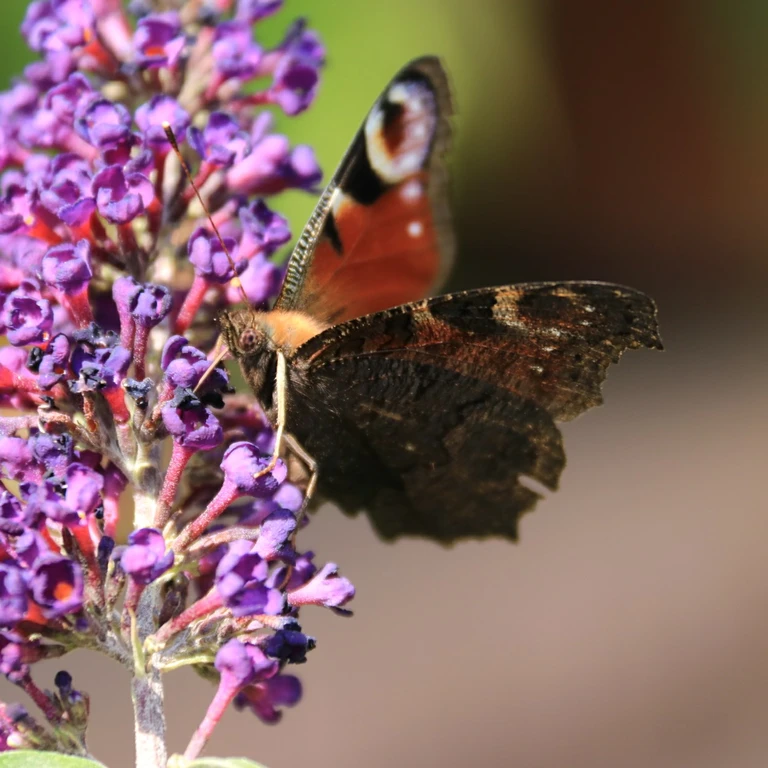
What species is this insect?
Aglais io
